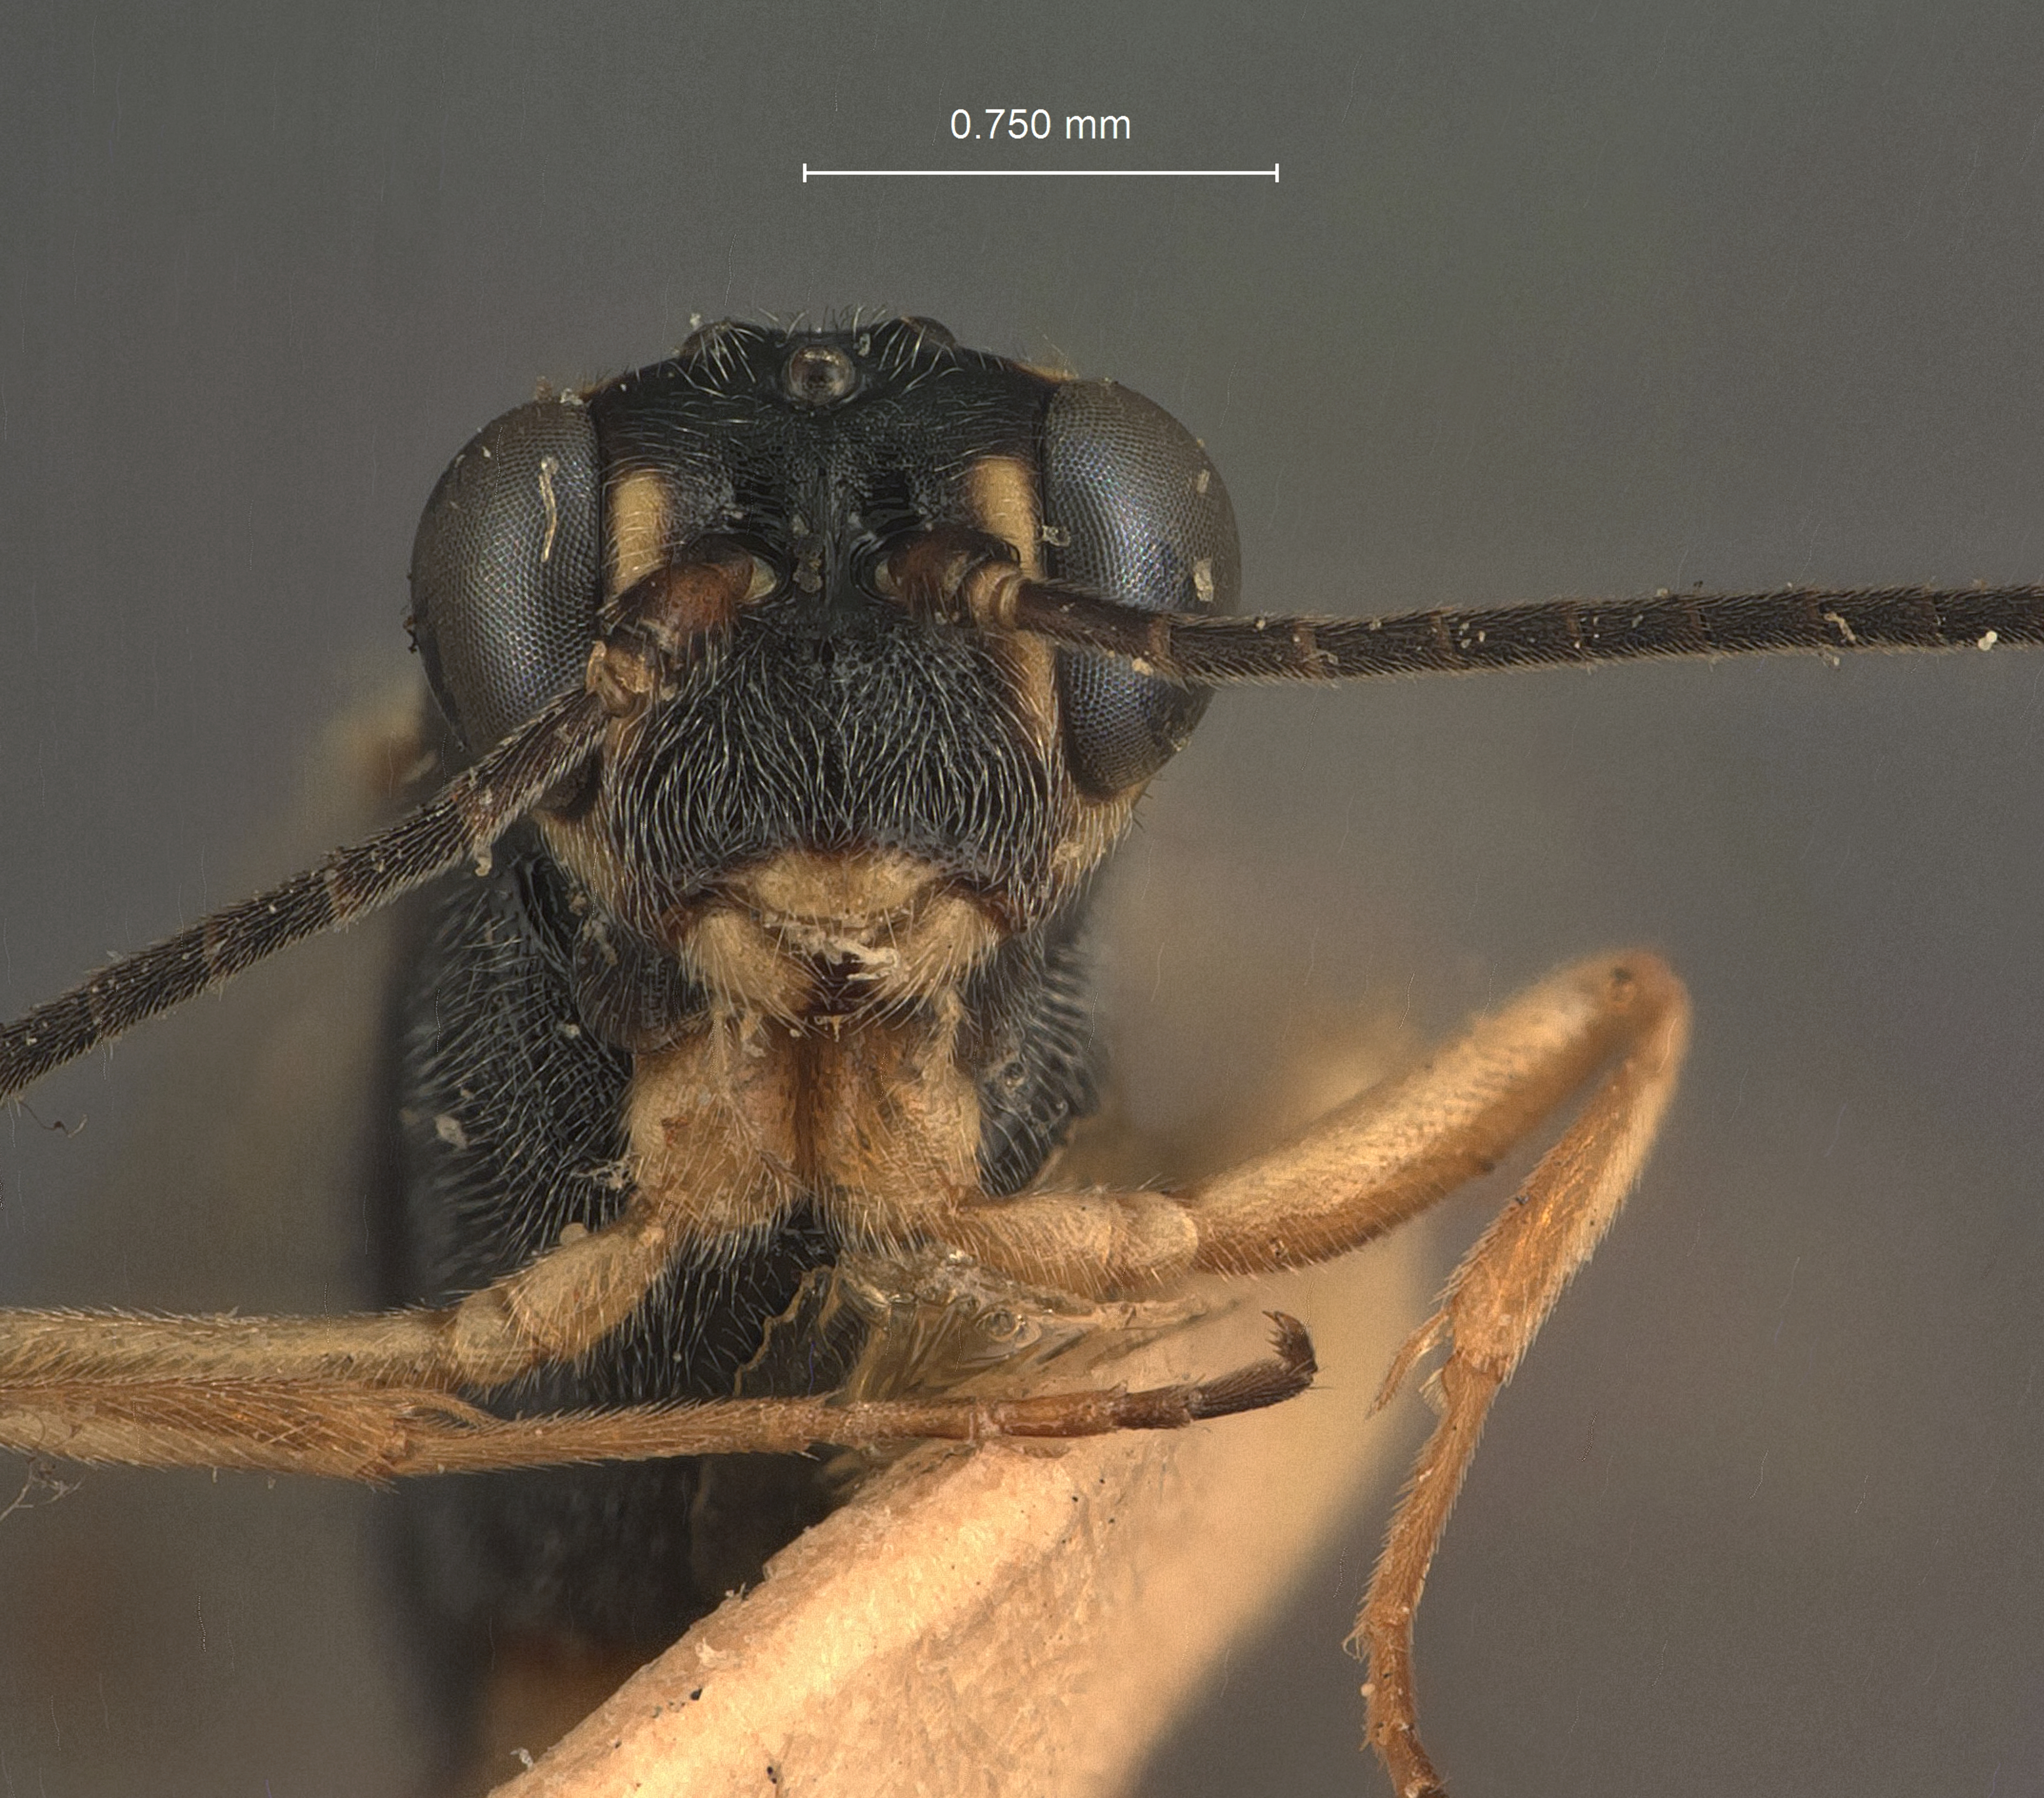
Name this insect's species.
Cremastus gallaecola
